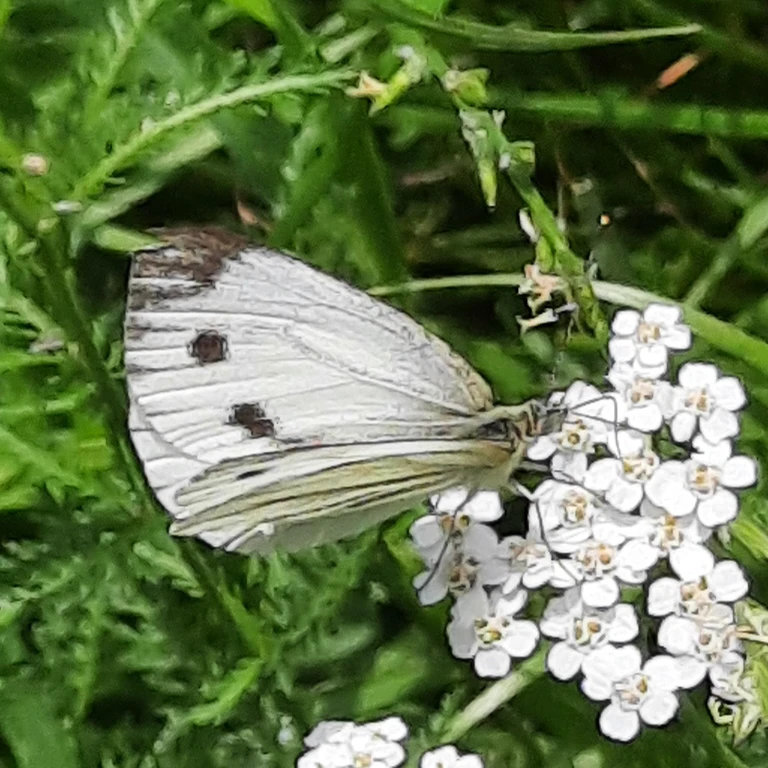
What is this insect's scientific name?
Pieris napi
